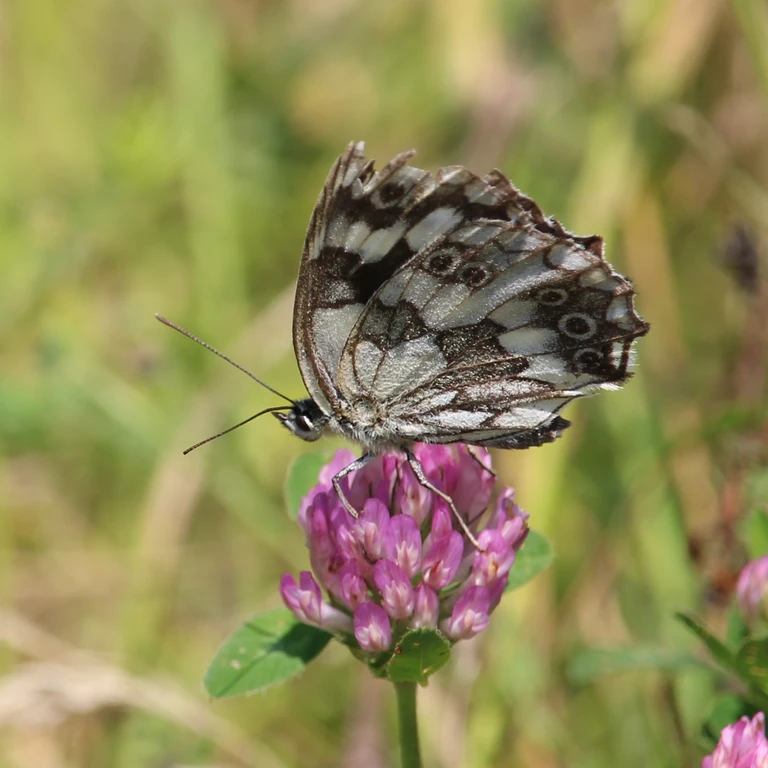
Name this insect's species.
Melanargia galathea
